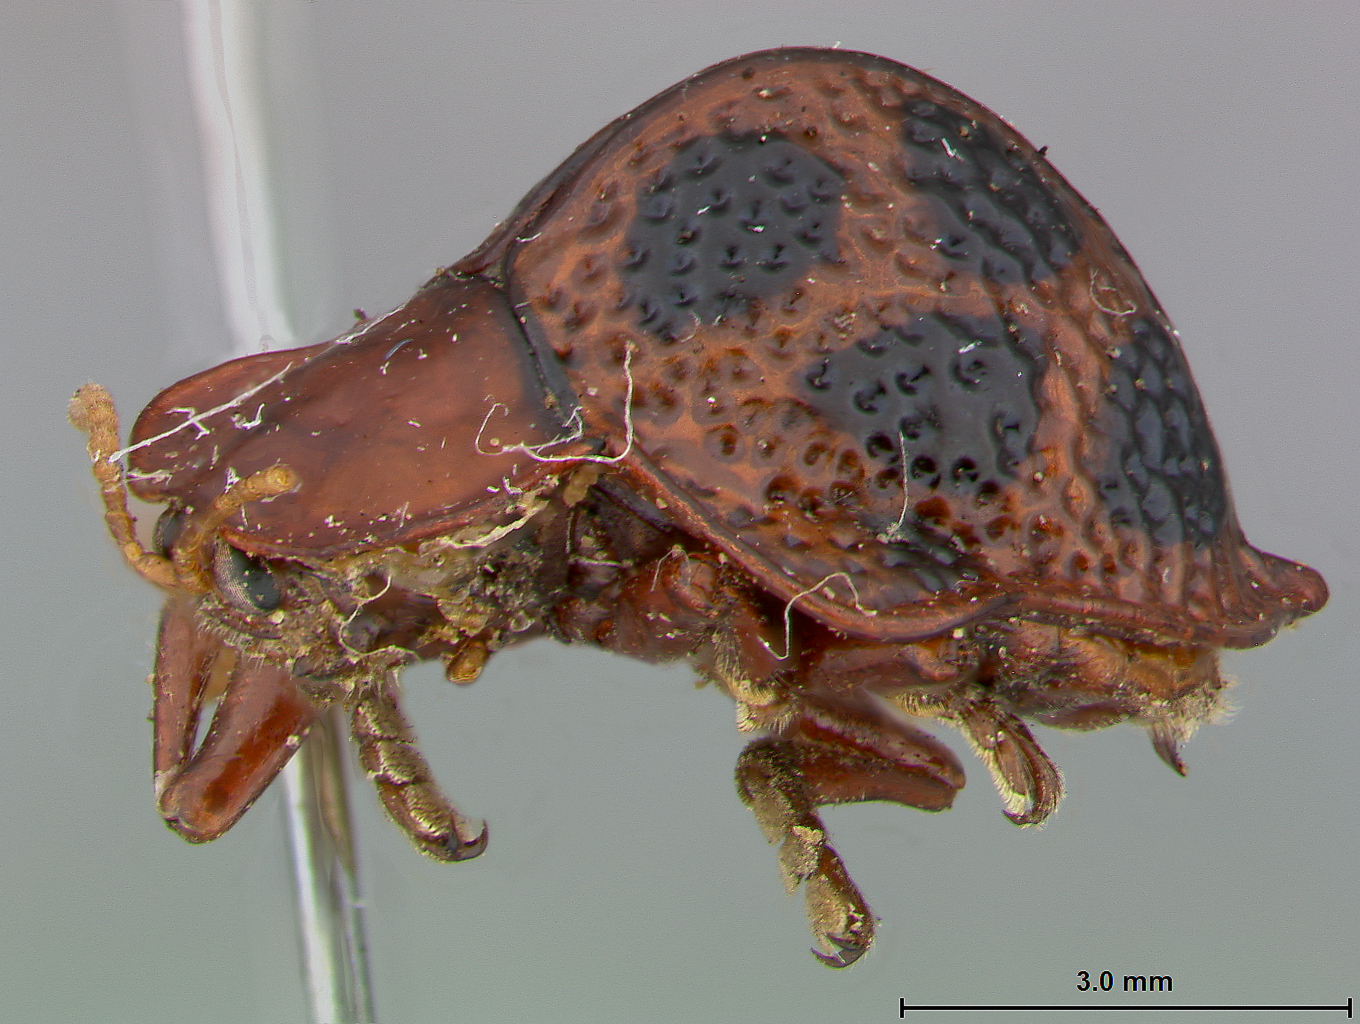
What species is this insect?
Elytrogona gemmata
